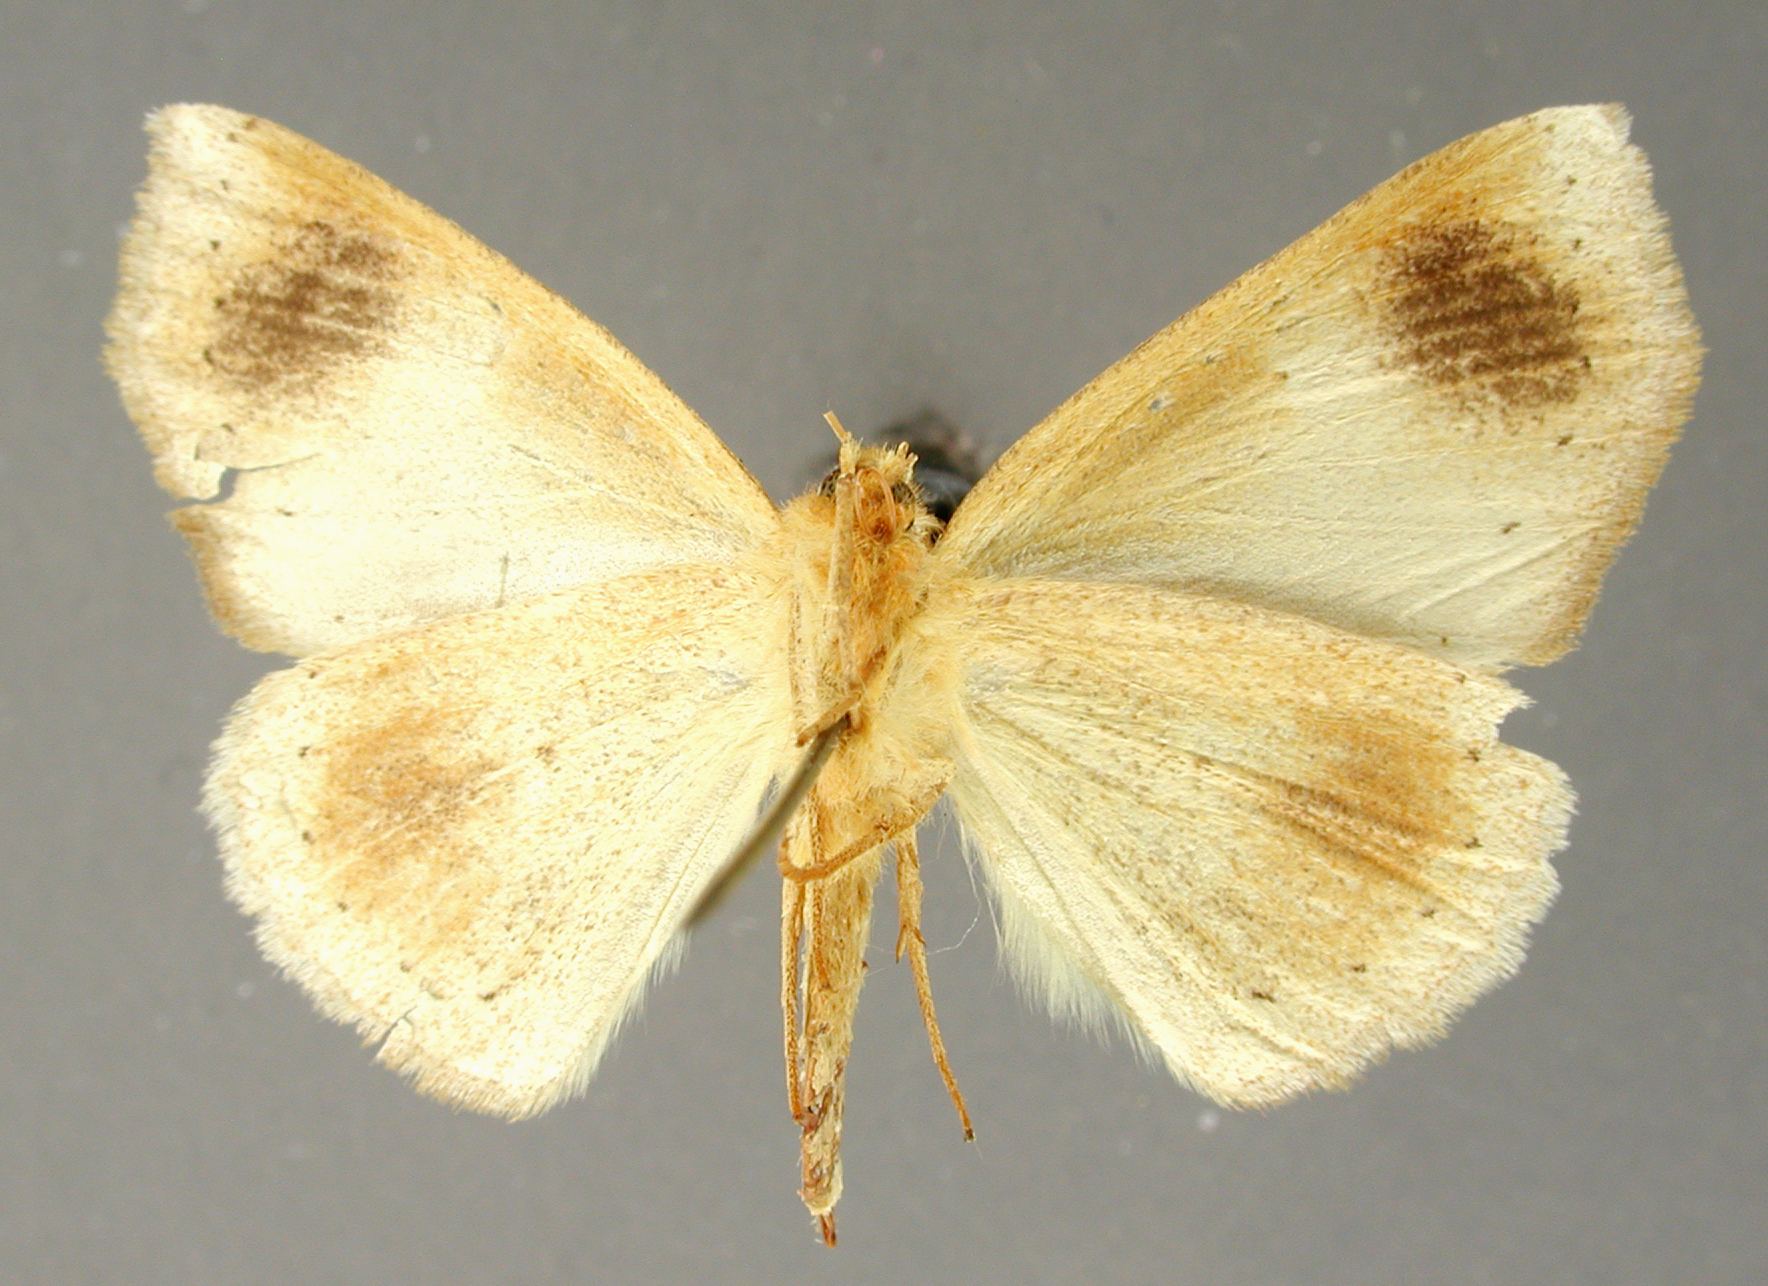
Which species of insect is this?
Sabulodes esquina
